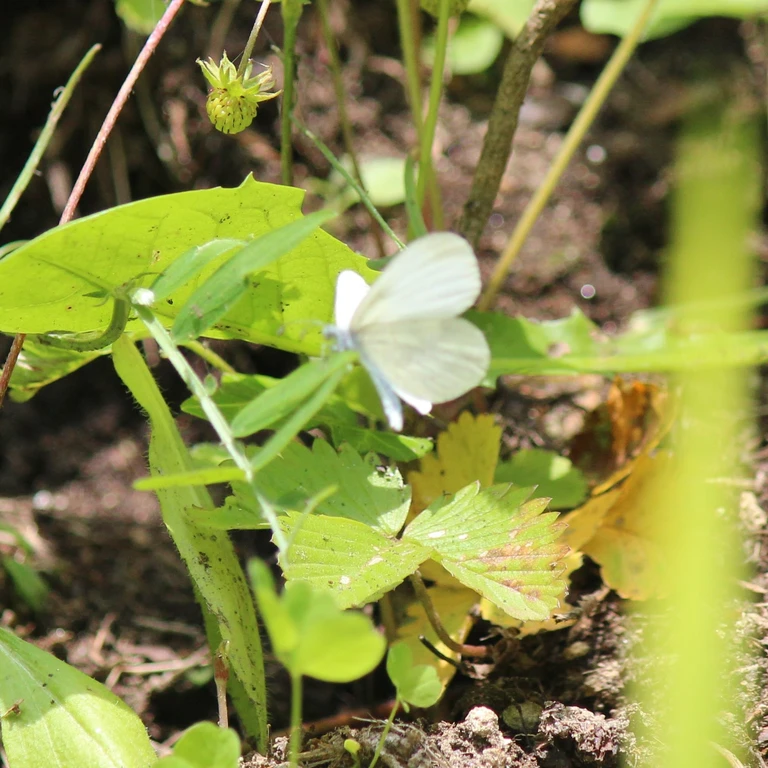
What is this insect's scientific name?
Leptidea sinapis/juvernica
